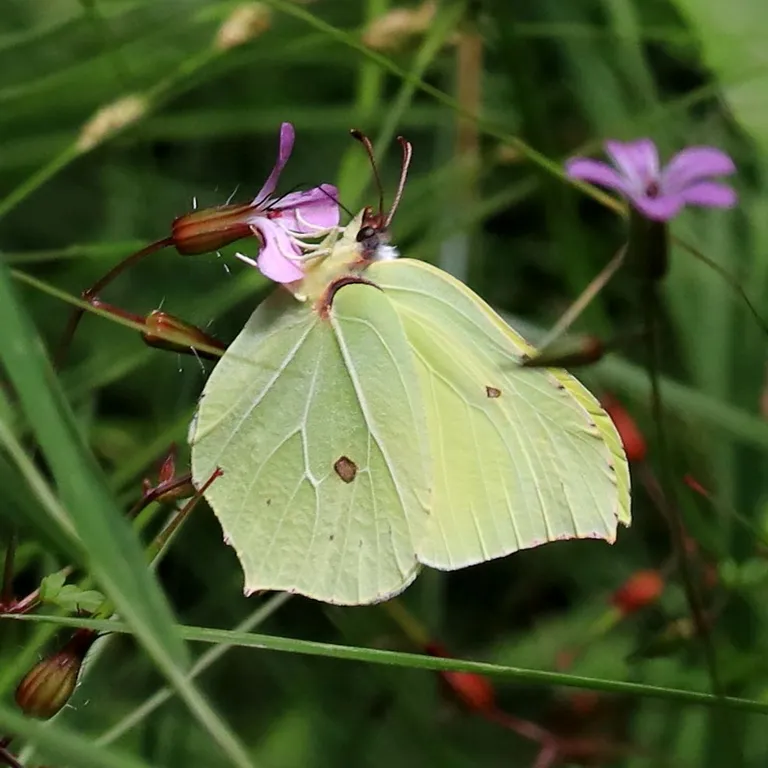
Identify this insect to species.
Gonepteryx rhamni
